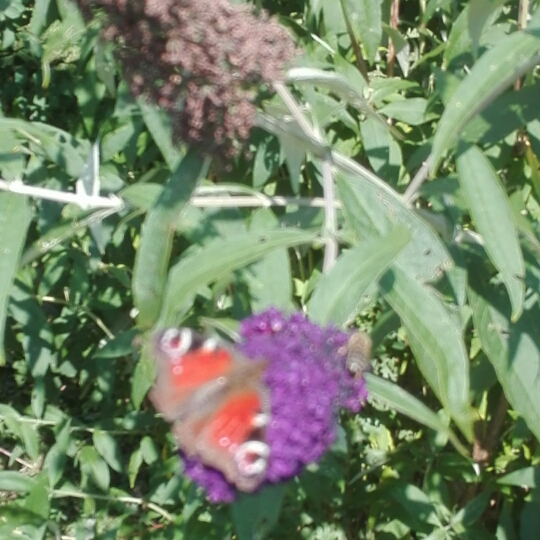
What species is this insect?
Aglais io
